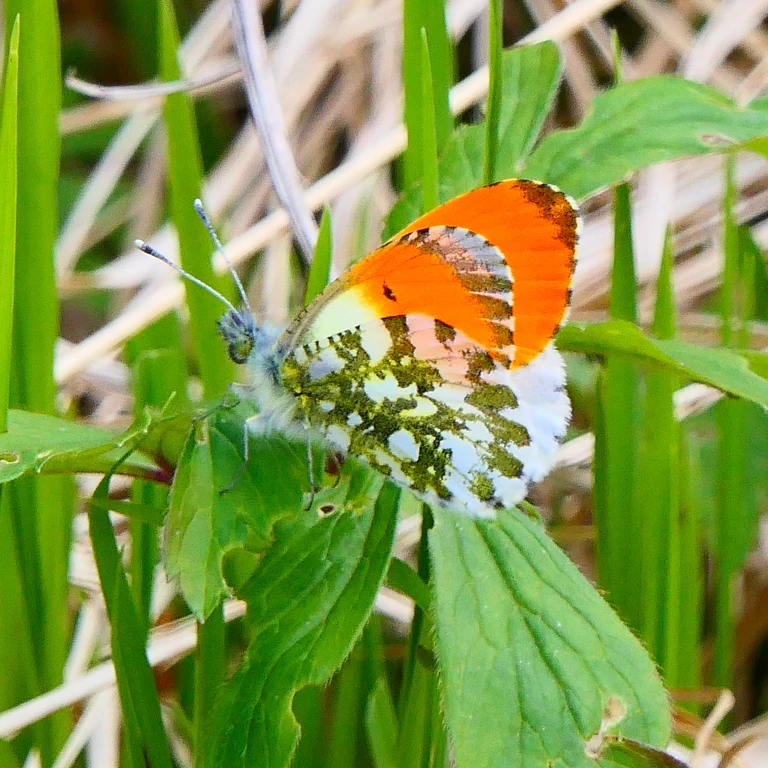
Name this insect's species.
Anthocharis cardamines
